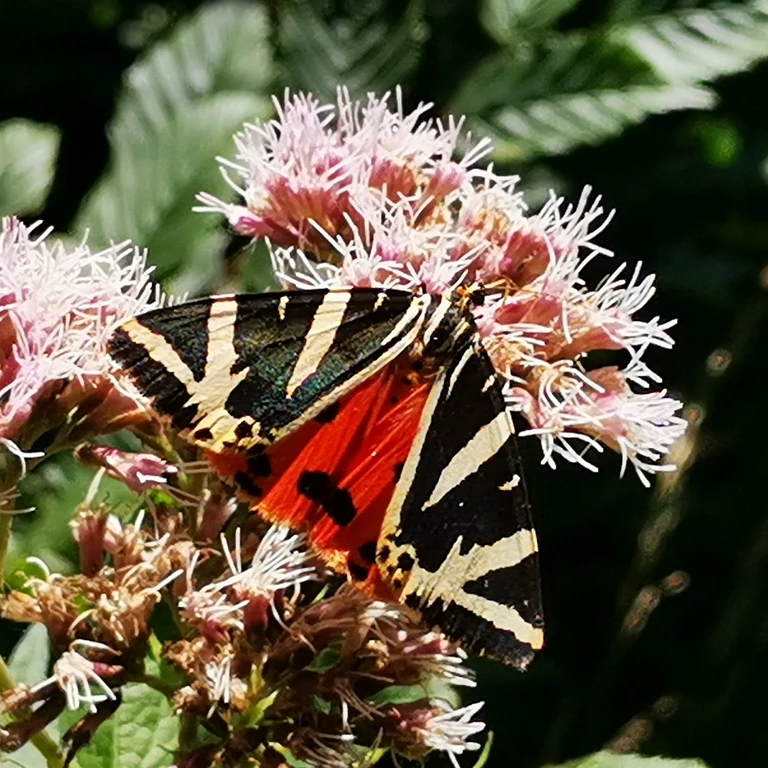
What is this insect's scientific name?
Euplagia quadripunctaria
